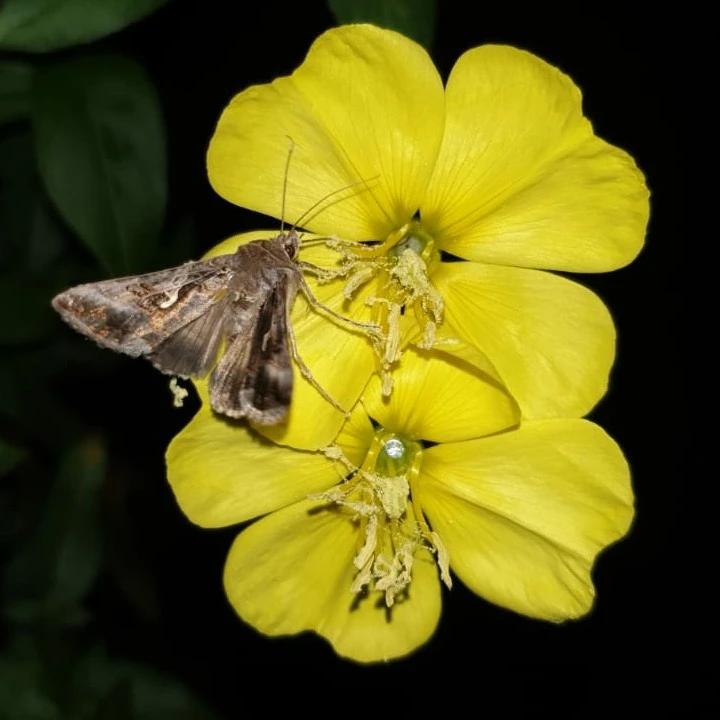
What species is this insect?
Autographa gamma
